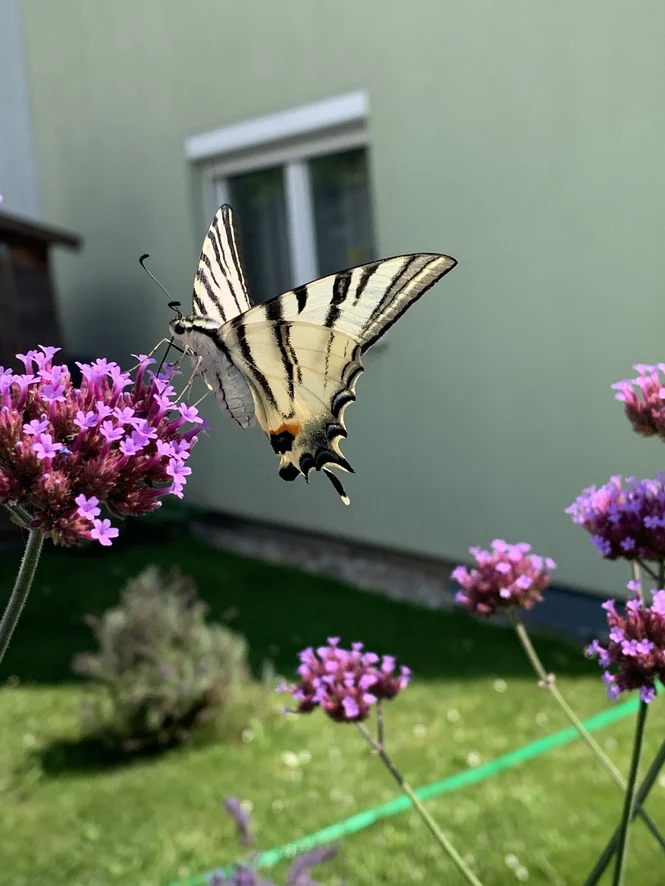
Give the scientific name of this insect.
Iphiclides podalirius
